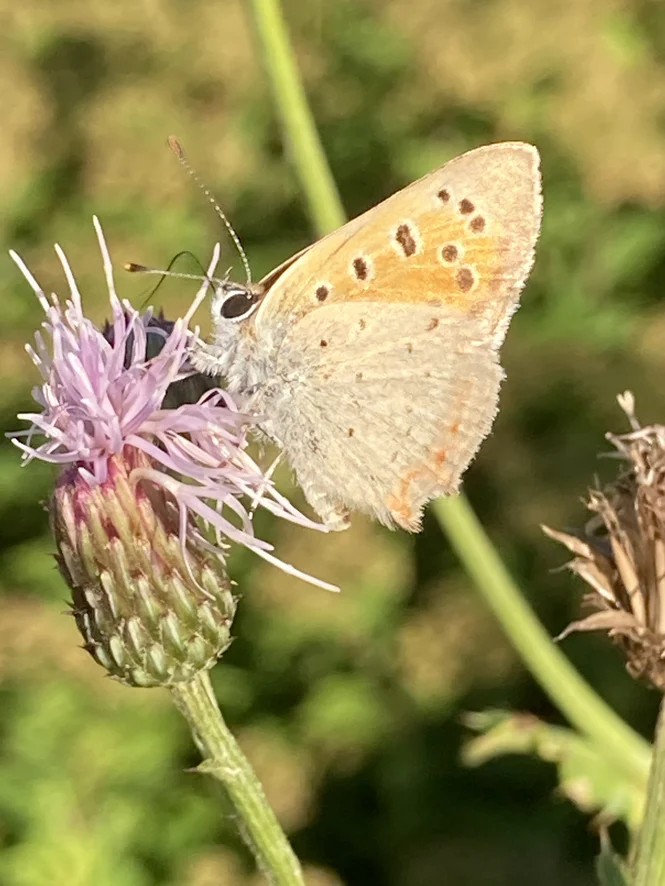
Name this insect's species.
Lycaena phlaeas
